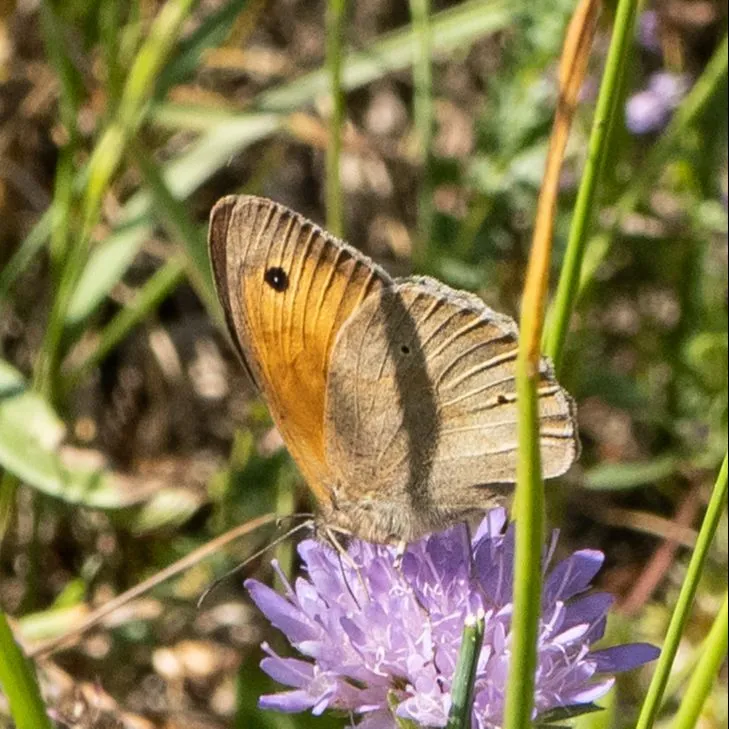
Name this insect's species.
Maniola jurtina
